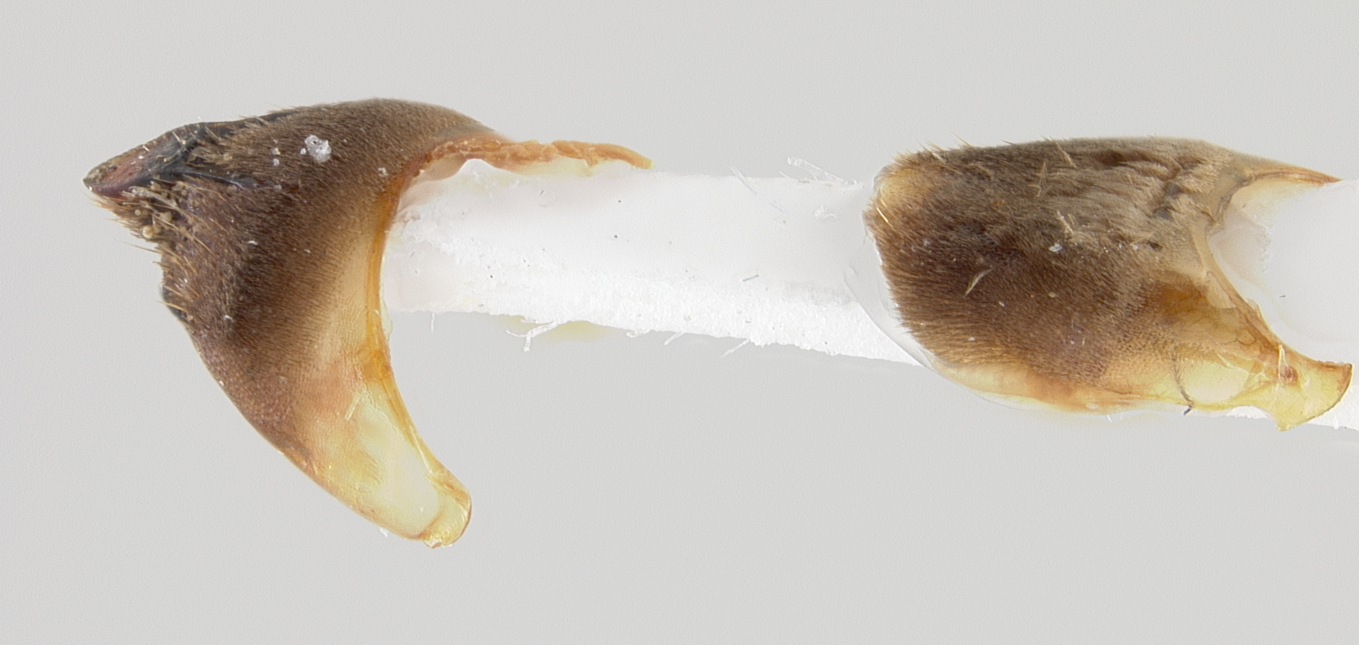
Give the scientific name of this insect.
Epeolus oswegoensis
